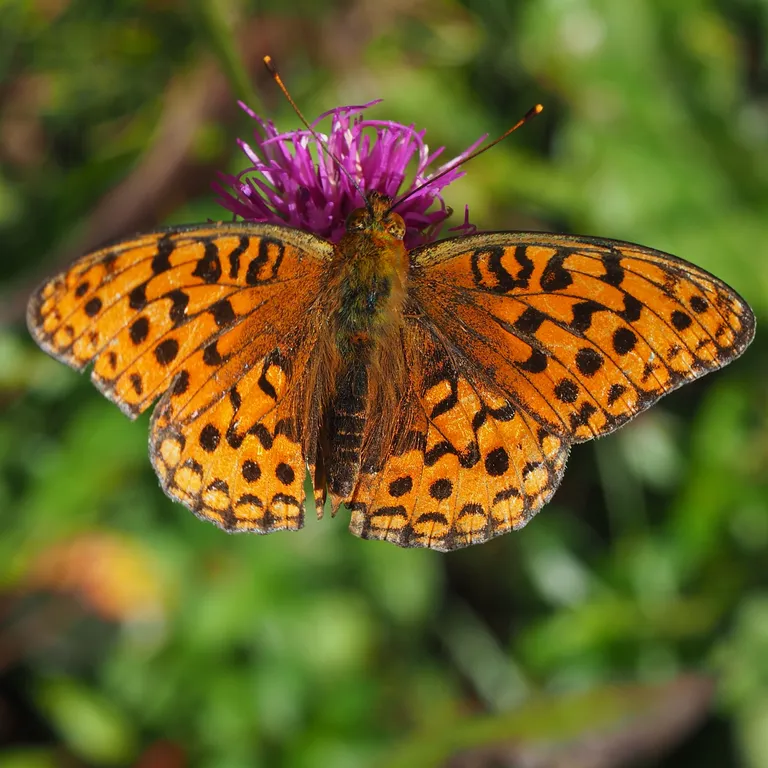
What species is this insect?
Fabriciana adippe
